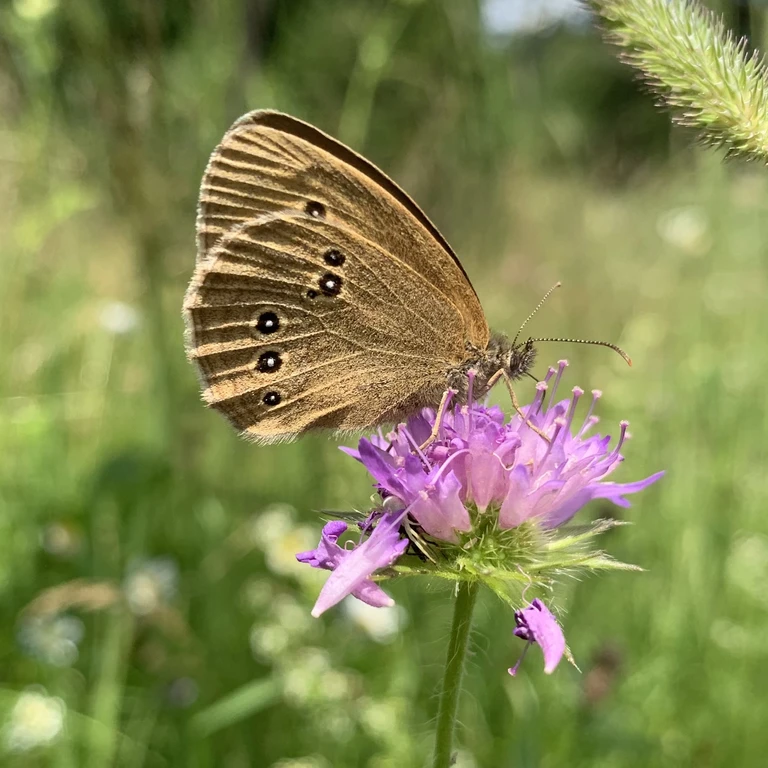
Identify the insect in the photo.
Aphantopus hyperantus
